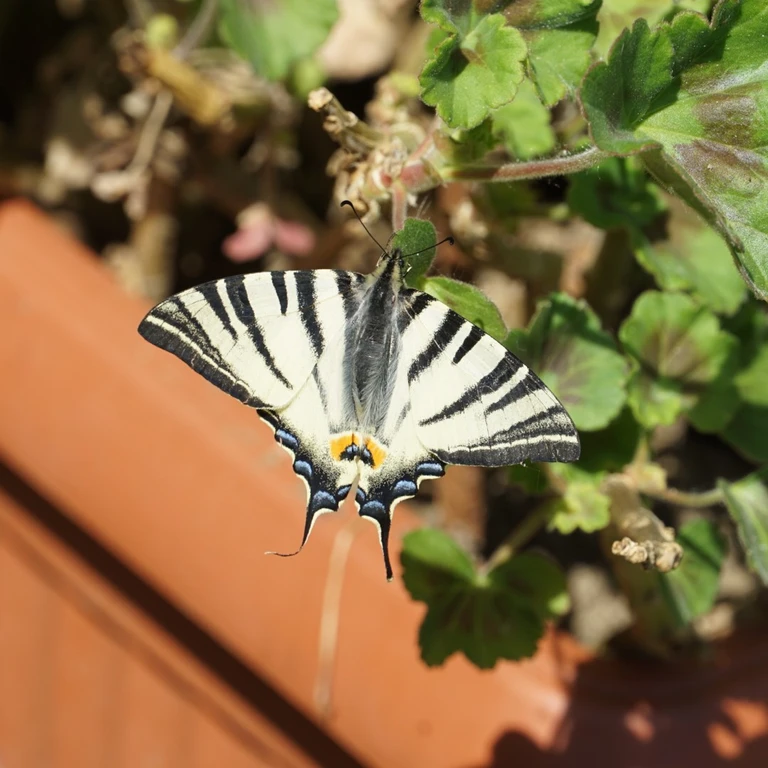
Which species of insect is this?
Iphiclides podalirius
